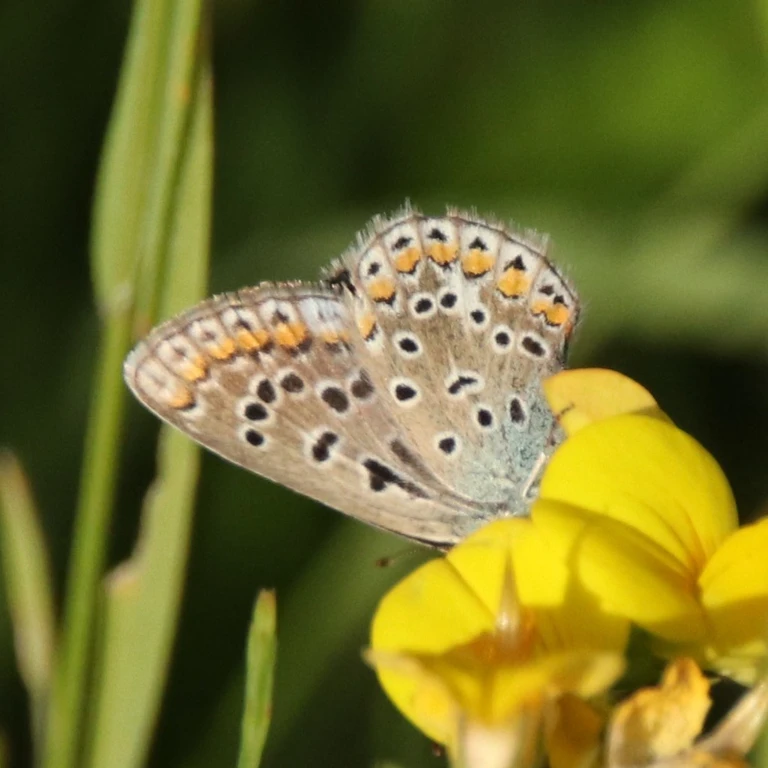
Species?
Polyommatus icarus
